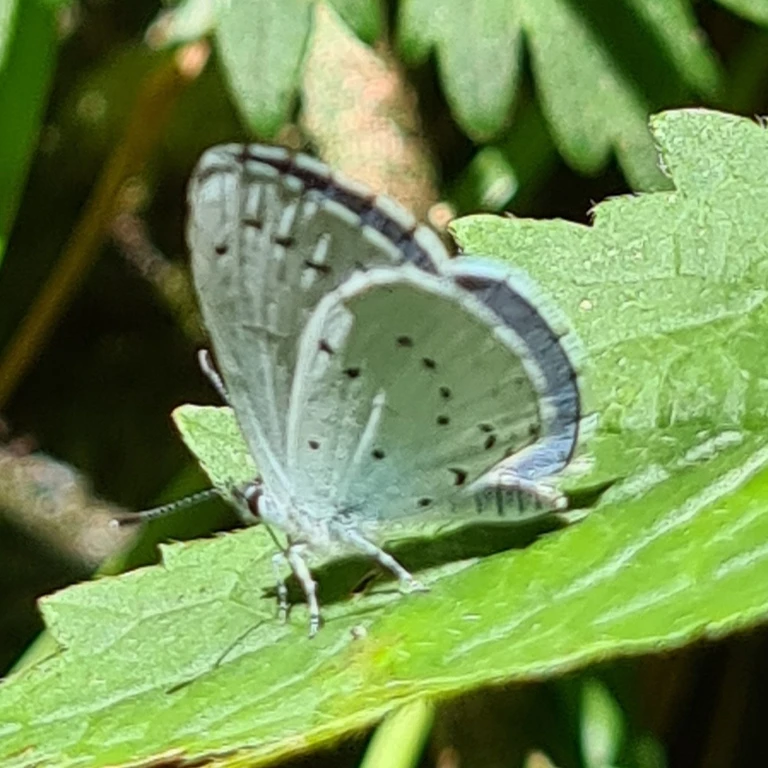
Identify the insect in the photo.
Celastrina argiolus
